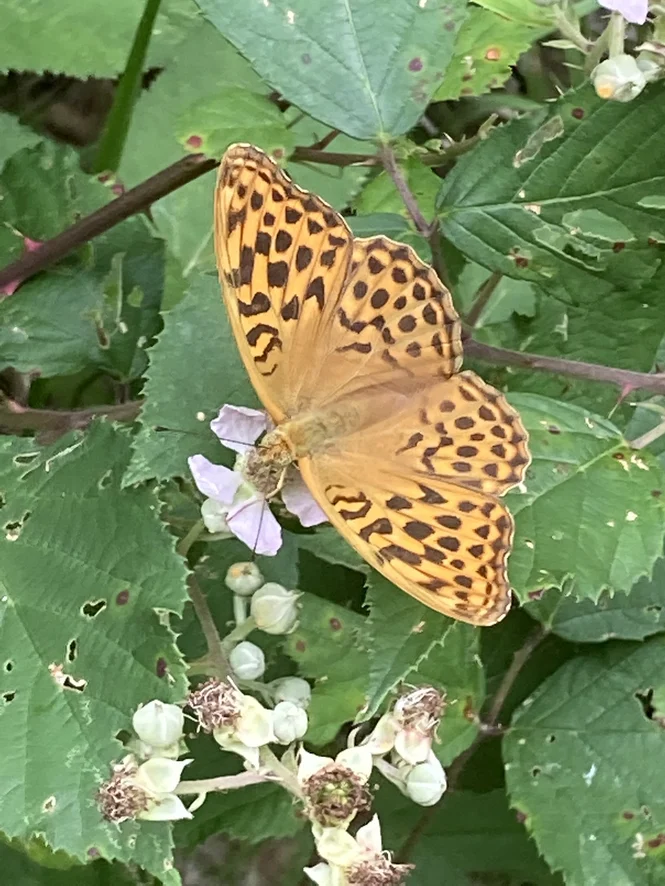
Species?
Argynnis paphia
